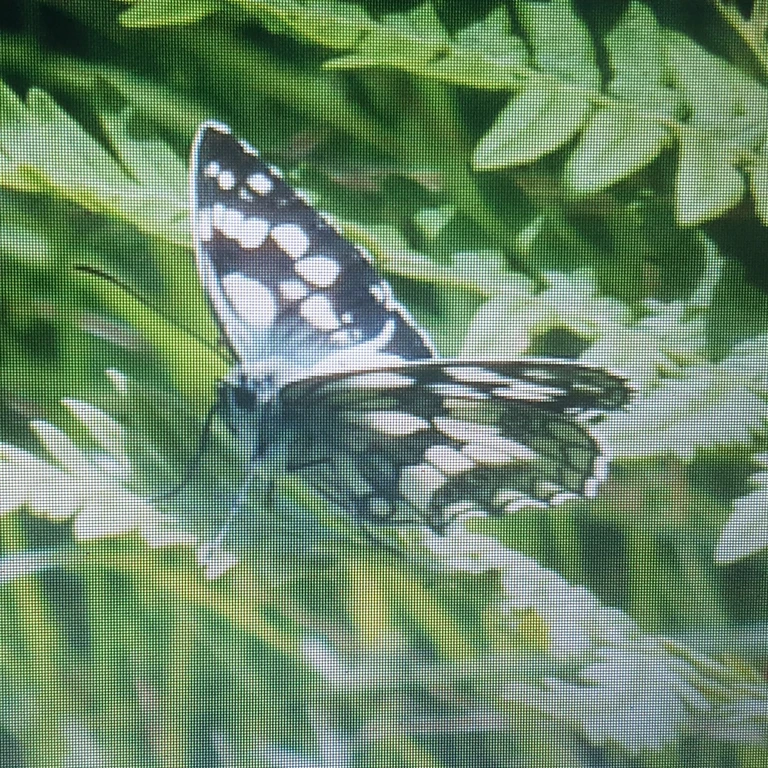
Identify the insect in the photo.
Melanargia galathea
